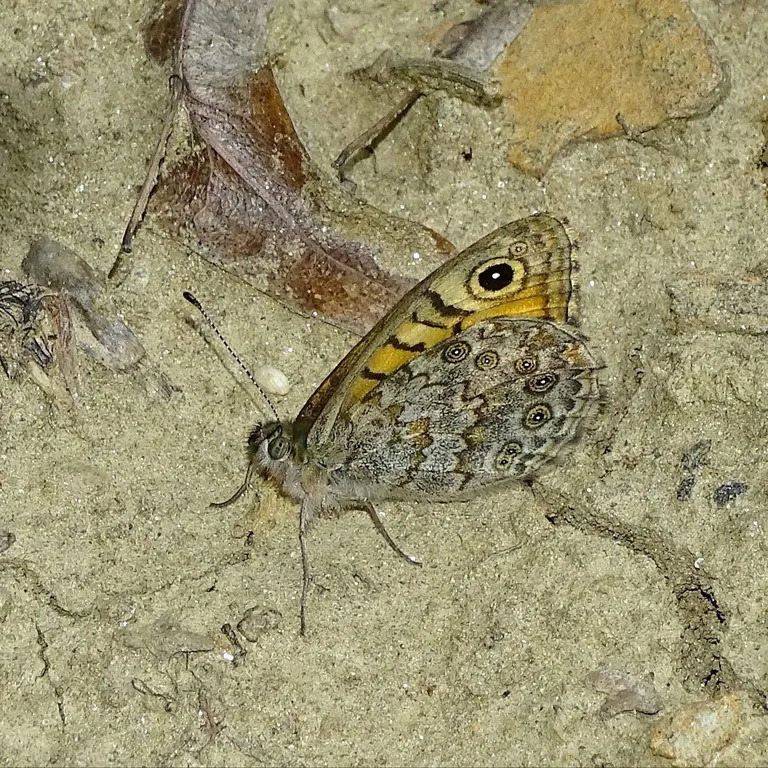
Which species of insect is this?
Lasiommata megera (also Pararge megera)
